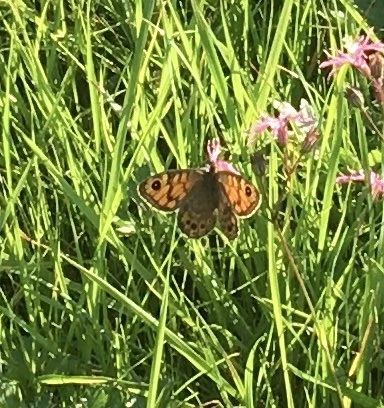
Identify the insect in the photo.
Lasiommata megera (also Pararge megera)
